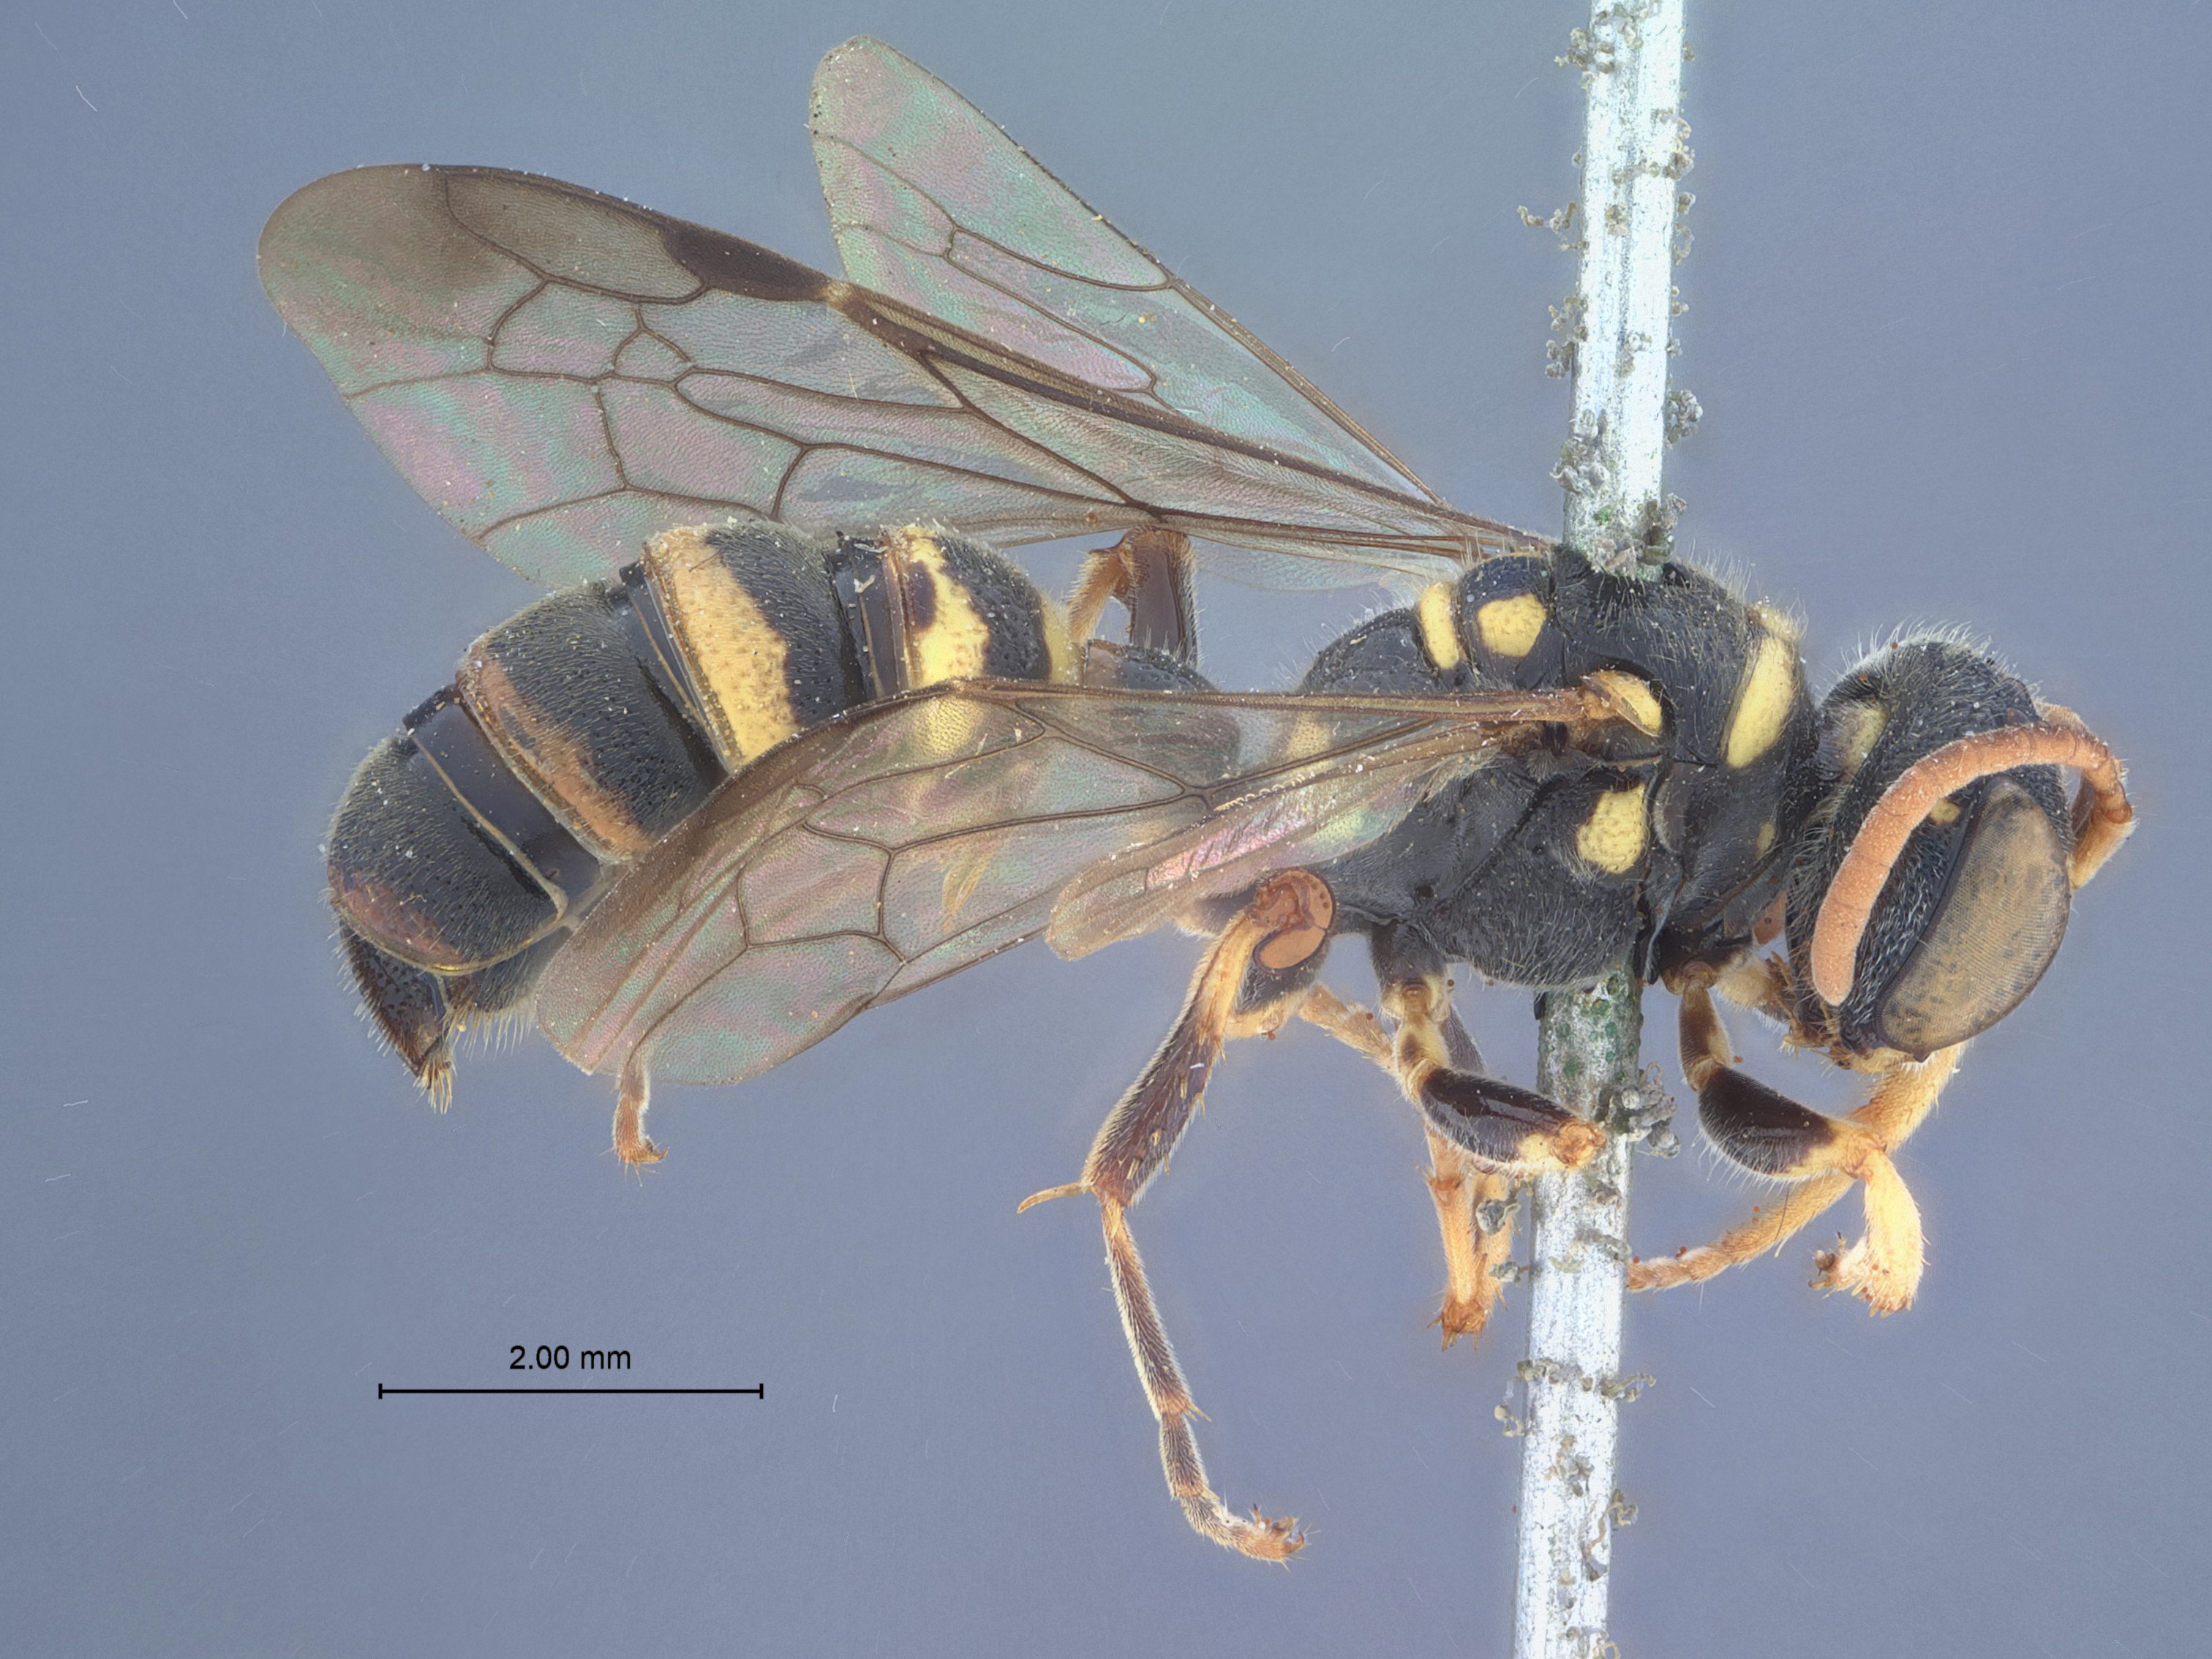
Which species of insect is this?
Cerceris koma
